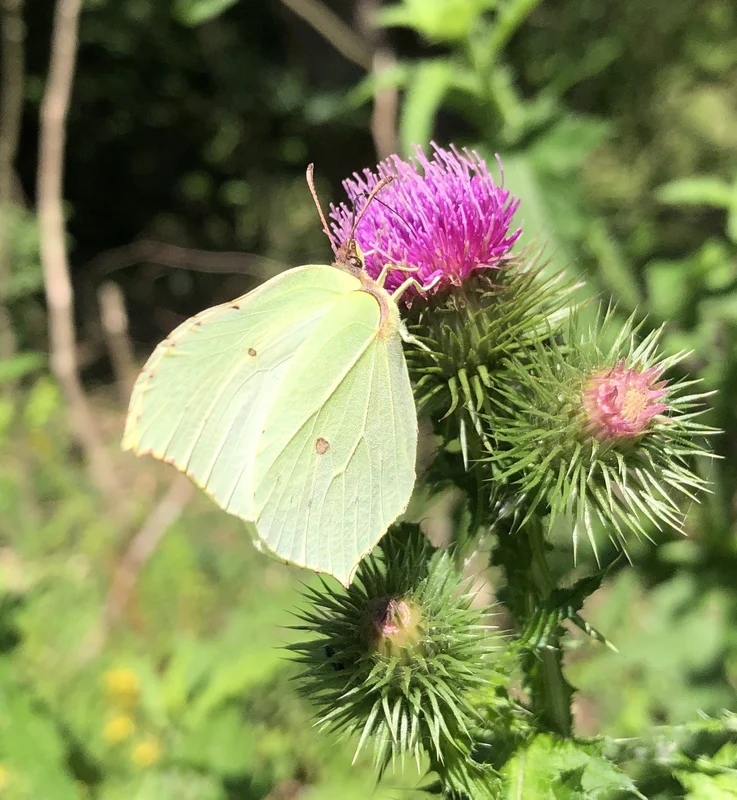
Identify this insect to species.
Gonepteryx rhamni
